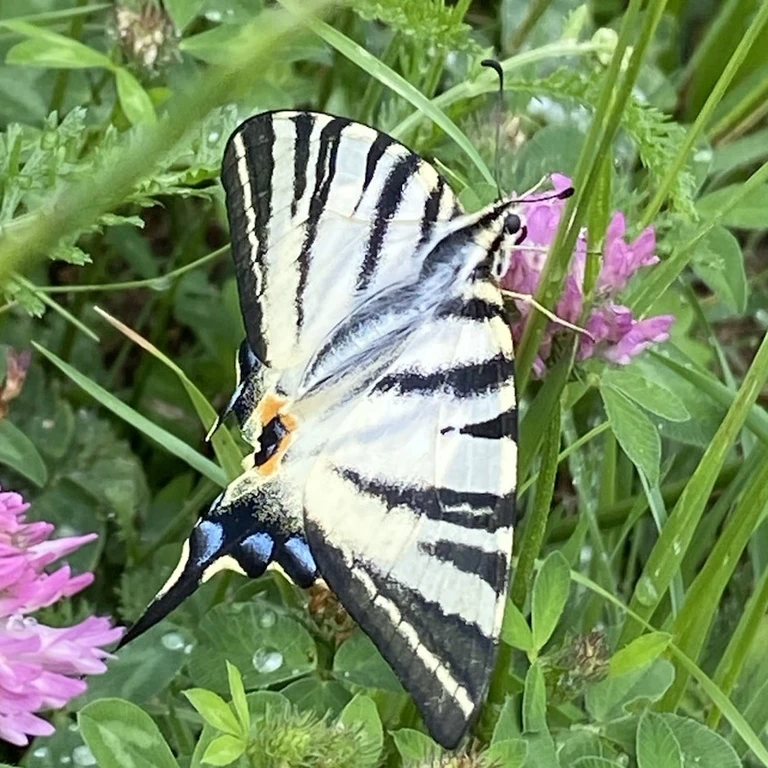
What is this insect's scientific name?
Iphiclides podalirius
